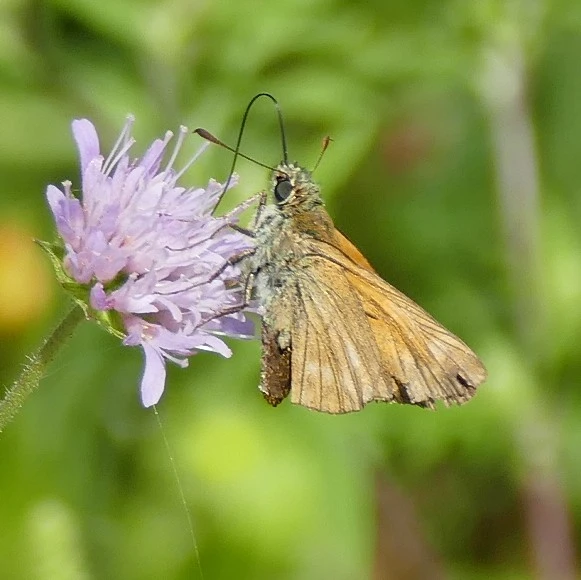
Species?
Ochlodes sylvanus (also Ochlodes venata)
